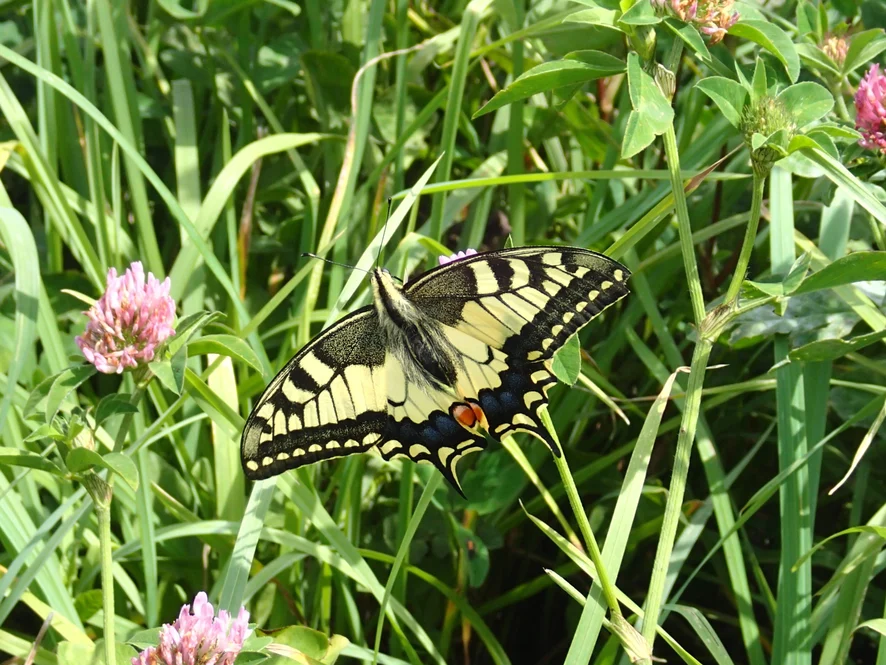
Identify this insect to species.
Papilio machaon
